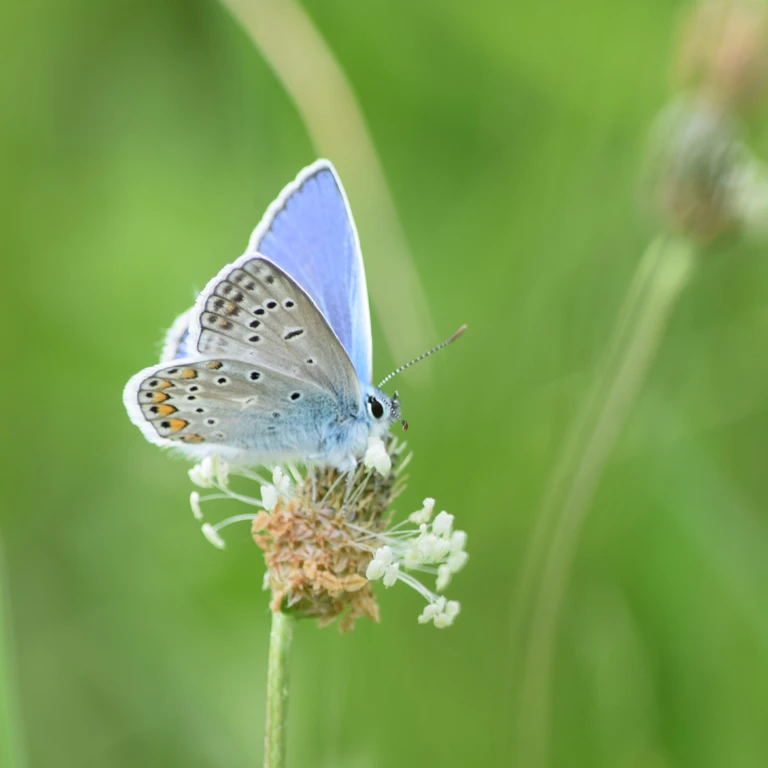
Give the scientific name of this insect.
Polyommatus icarus
